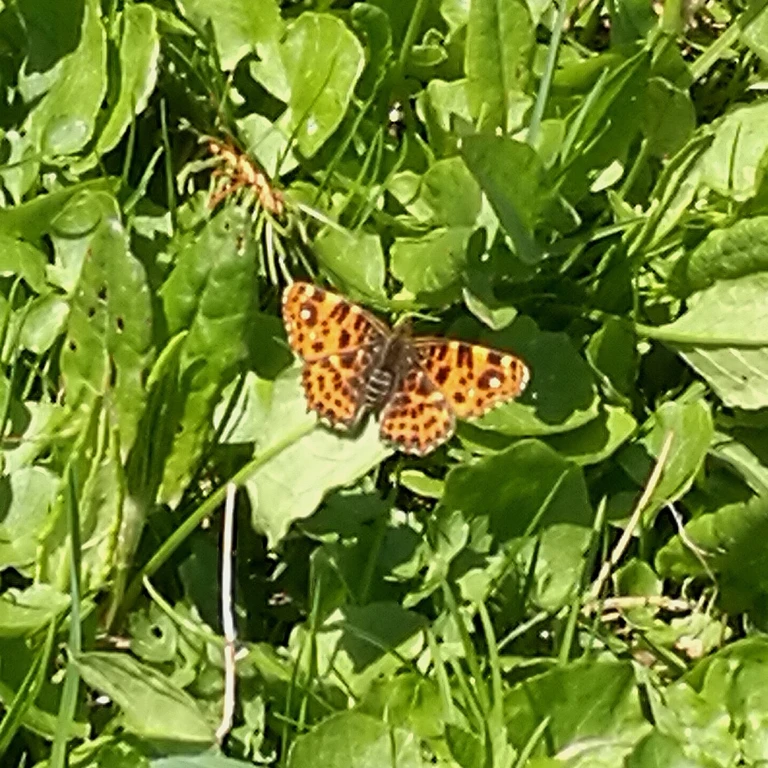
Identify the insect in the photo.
Araschnia levana
